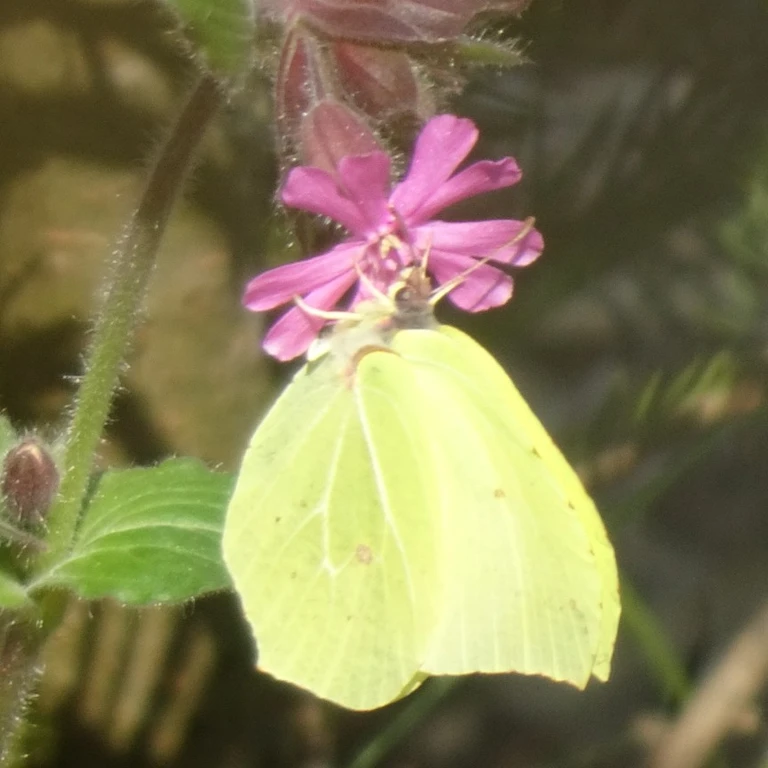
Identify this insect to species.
Gonepteryx rhamni
